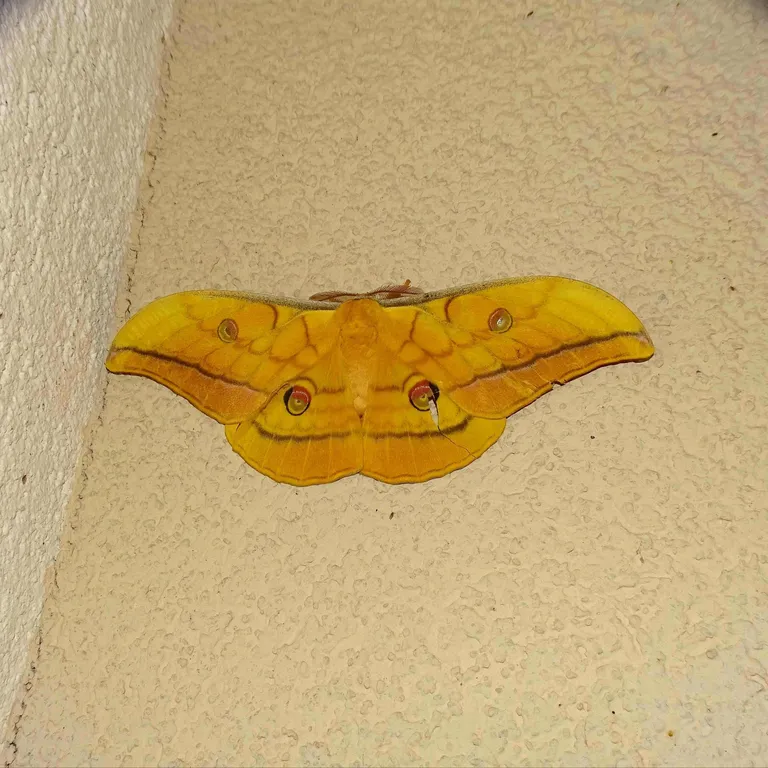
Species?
Antheraea yamamai
